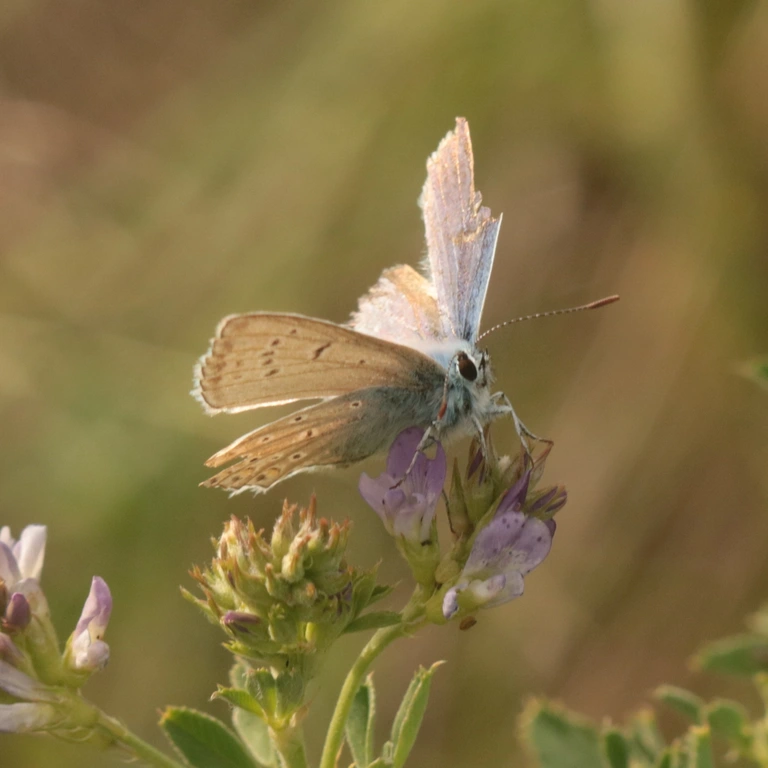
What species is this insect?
Polyommatus icarus
